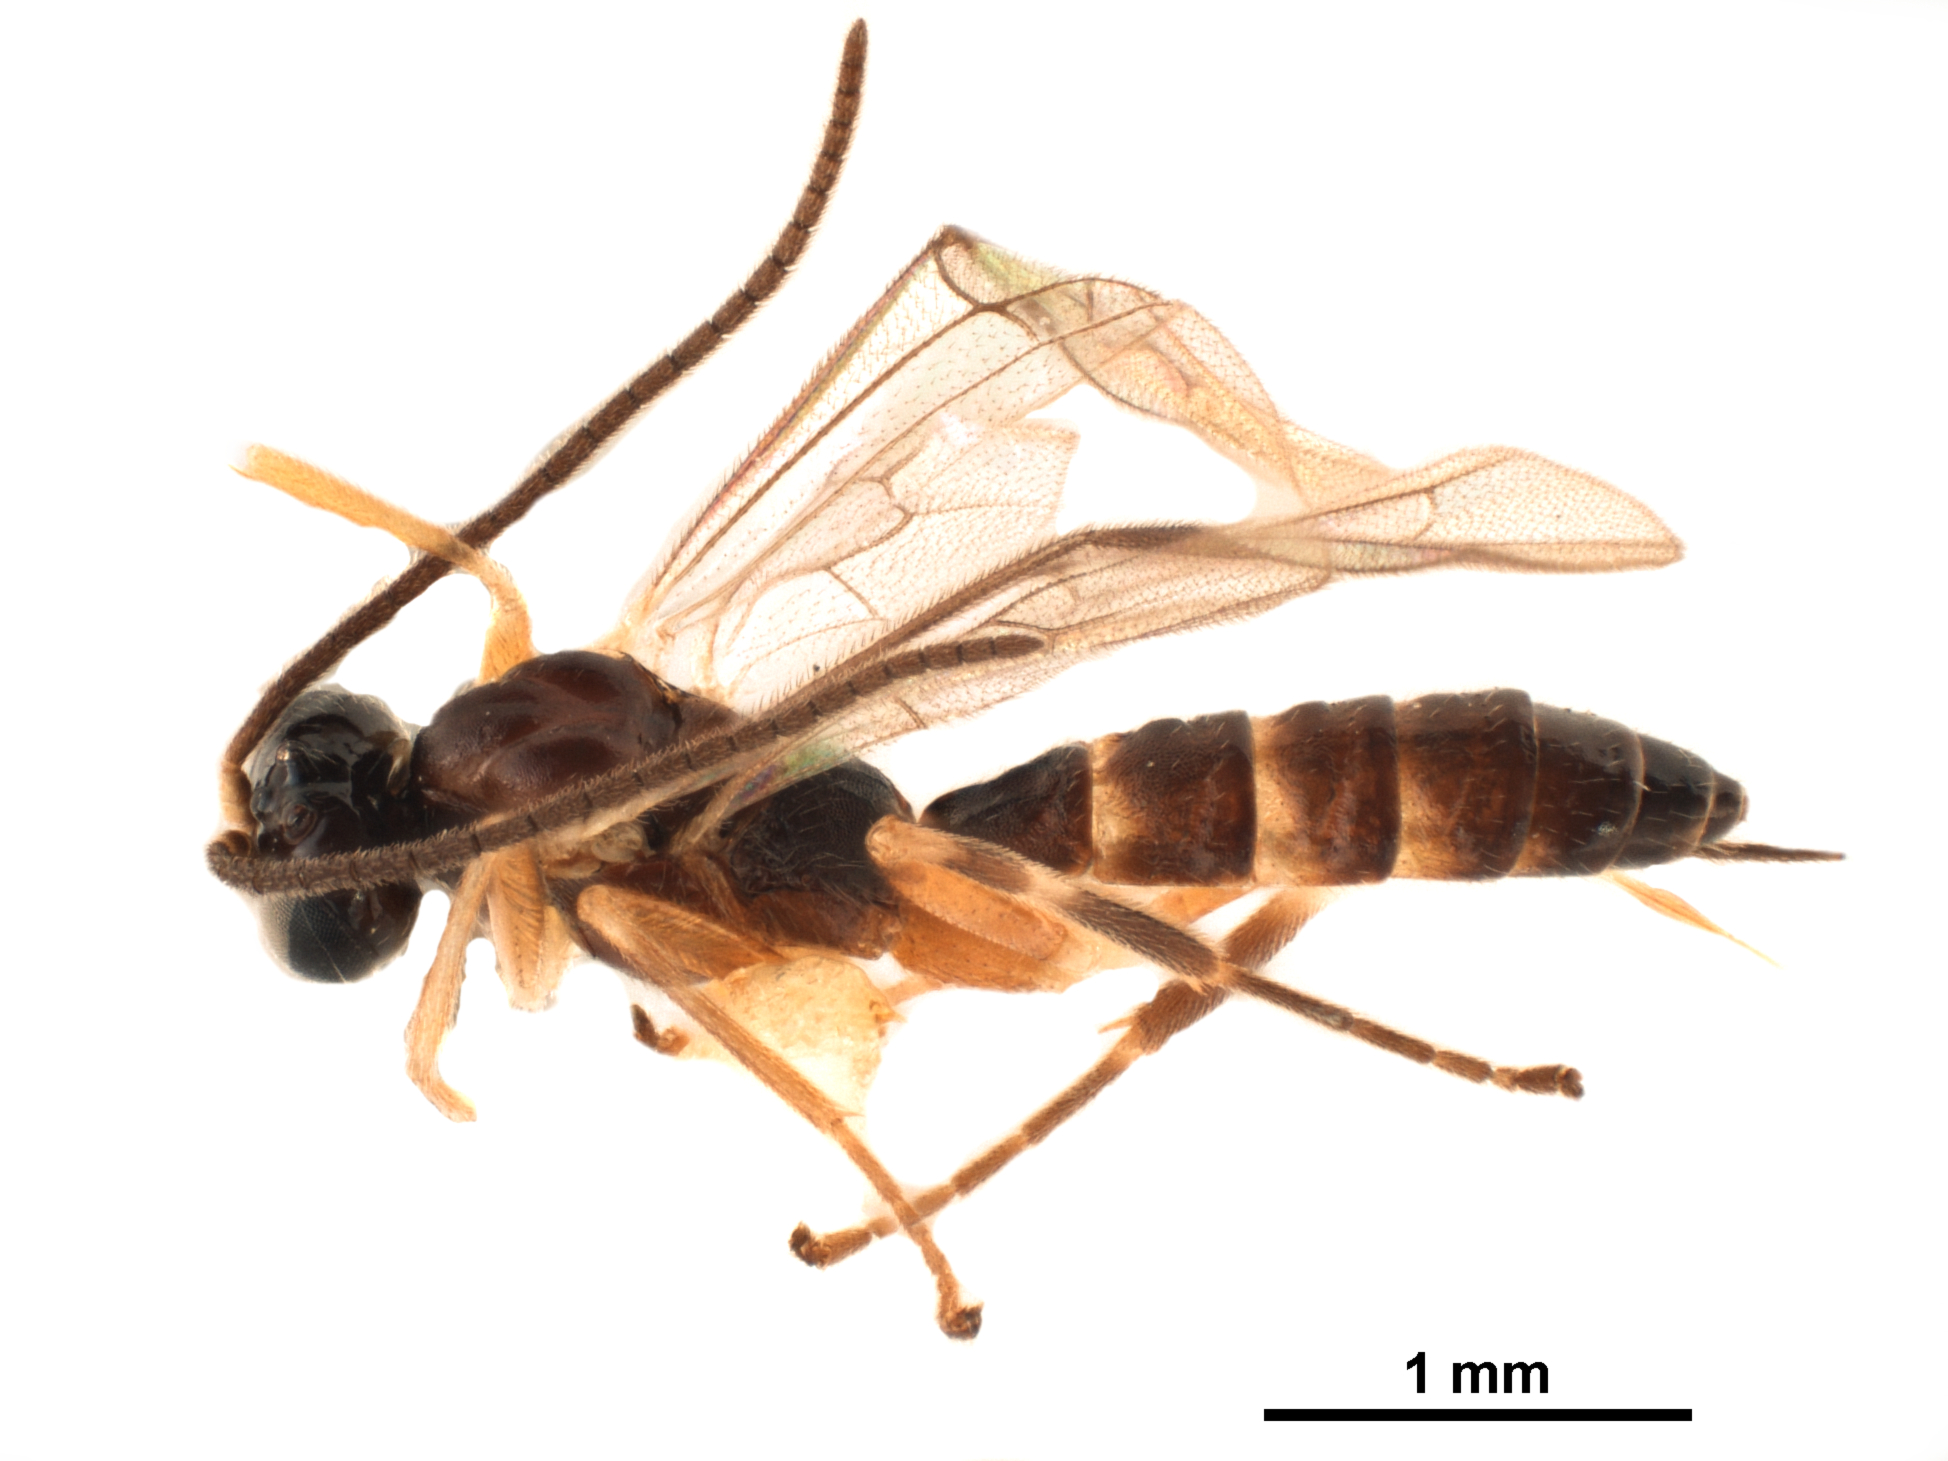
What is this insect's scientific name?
Flacopimpla nigriceps
